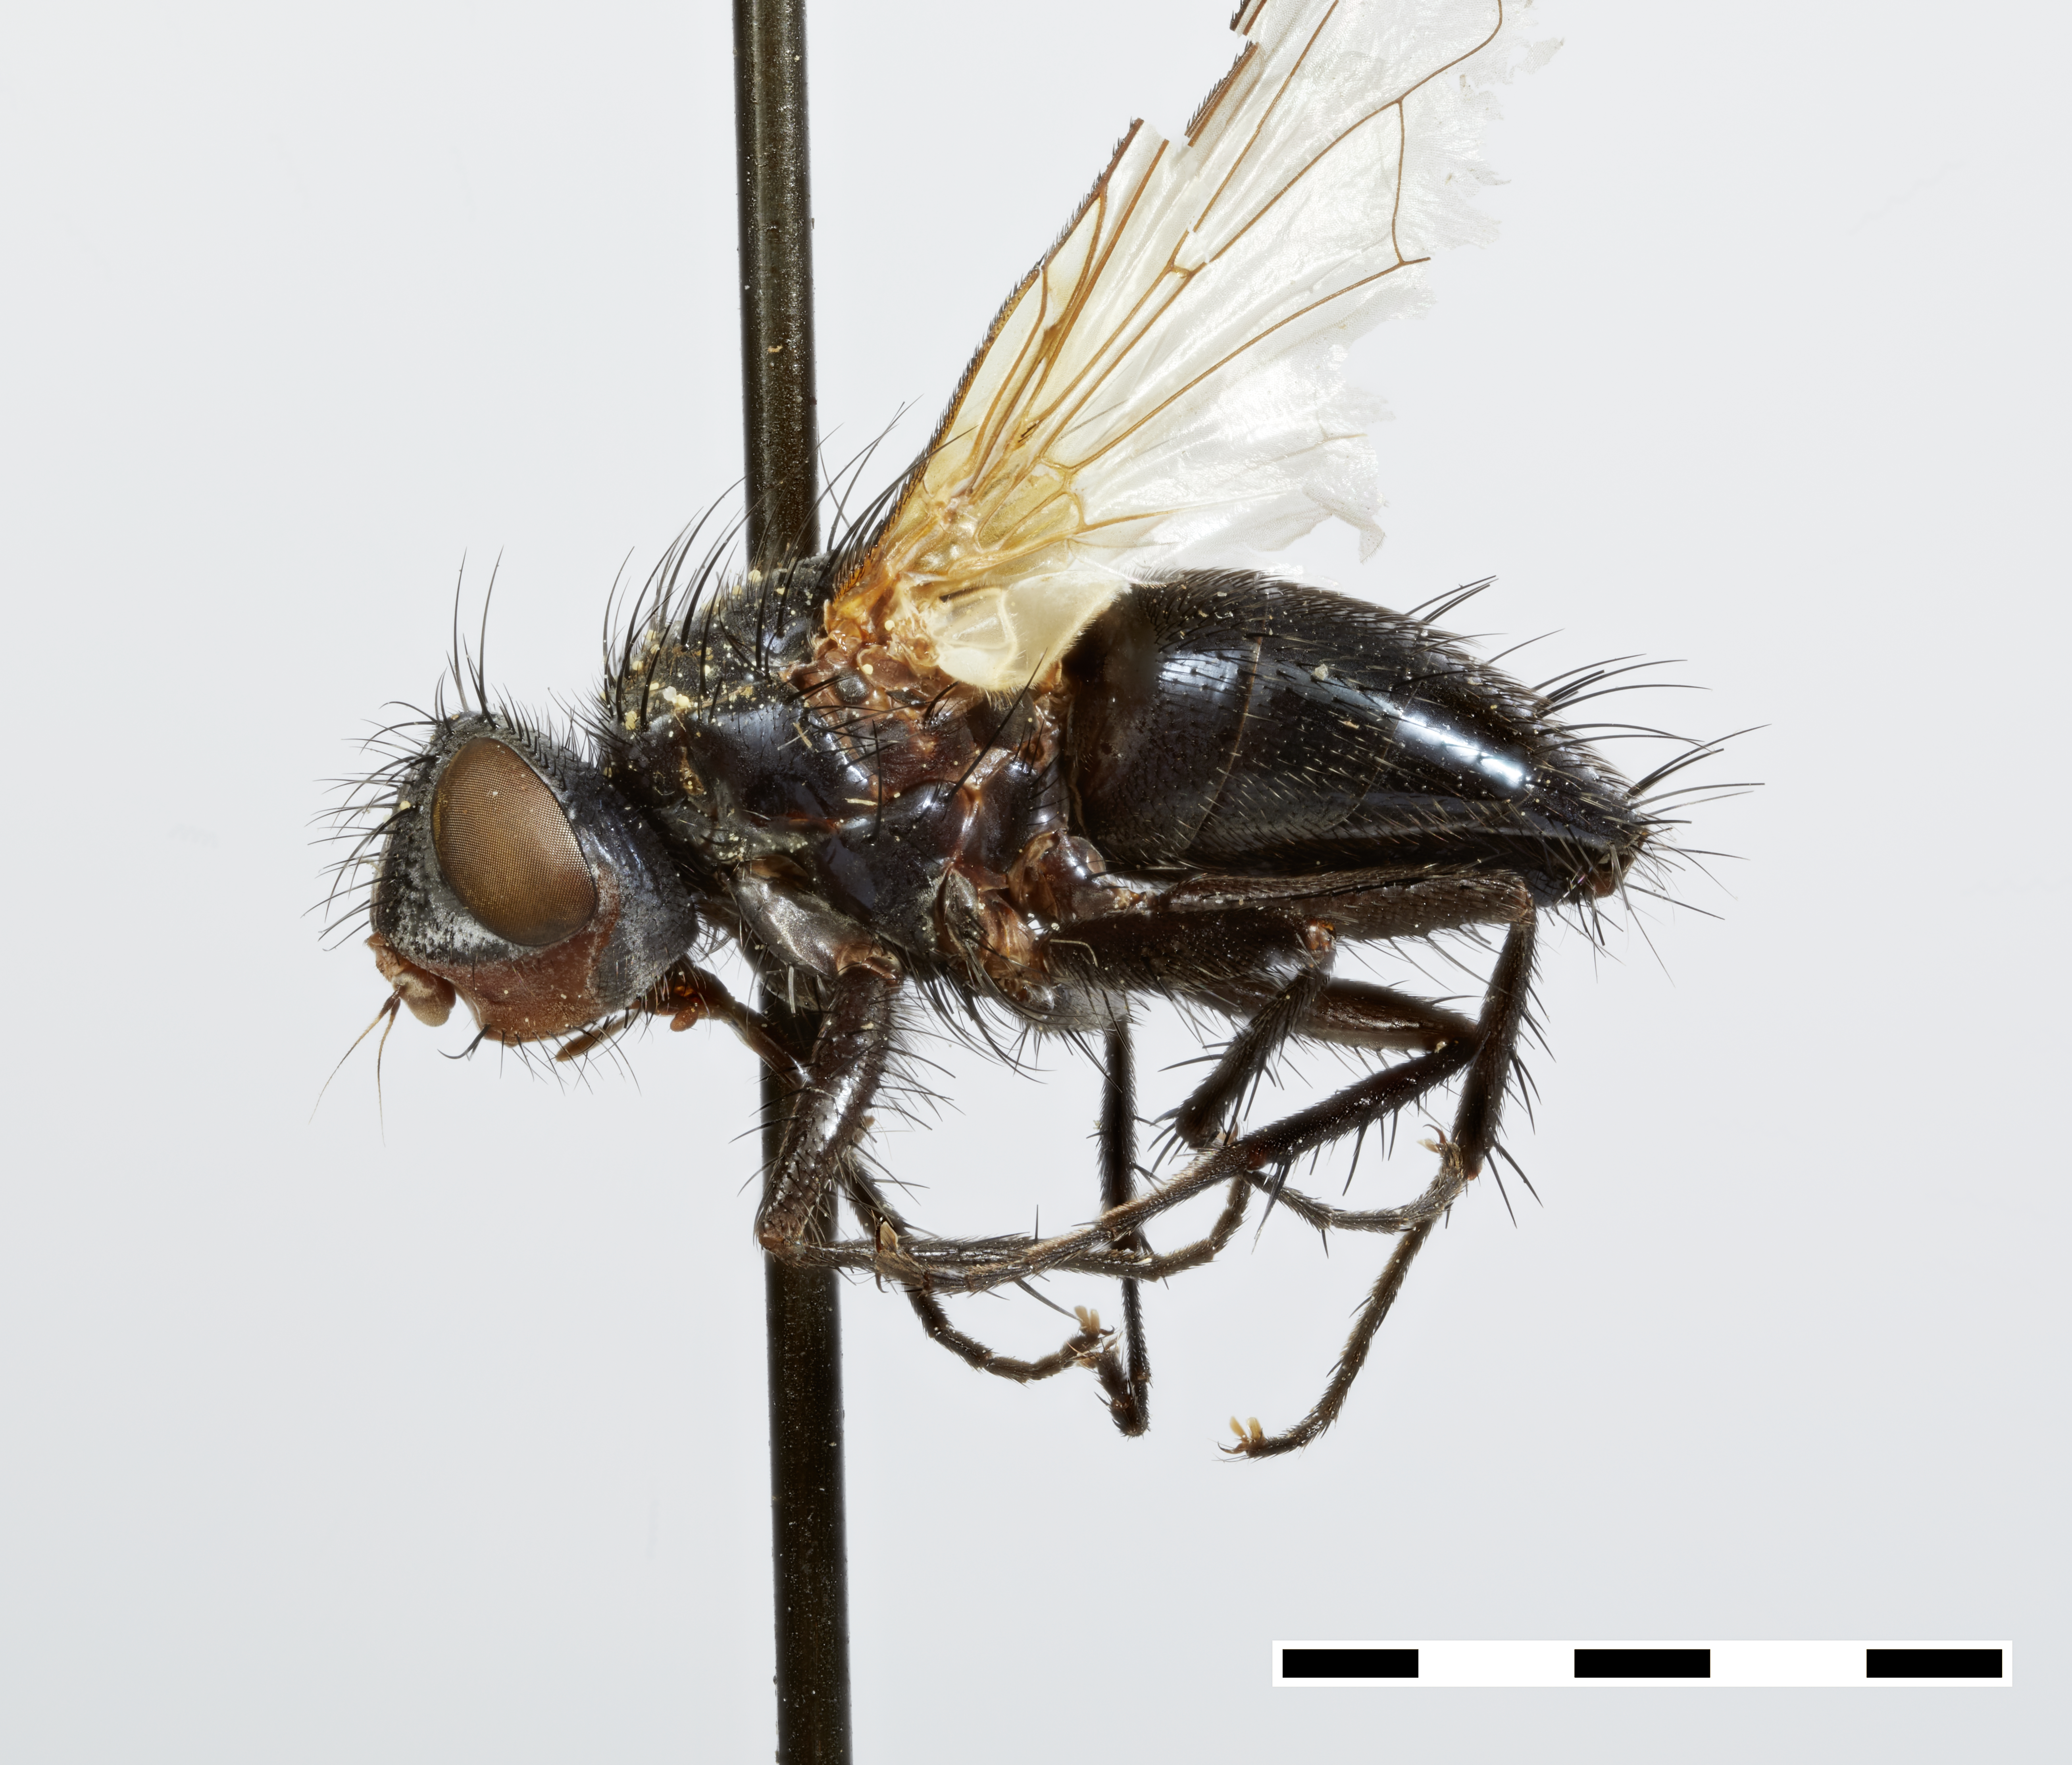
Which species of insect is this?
Megaeuloewia morinioides
